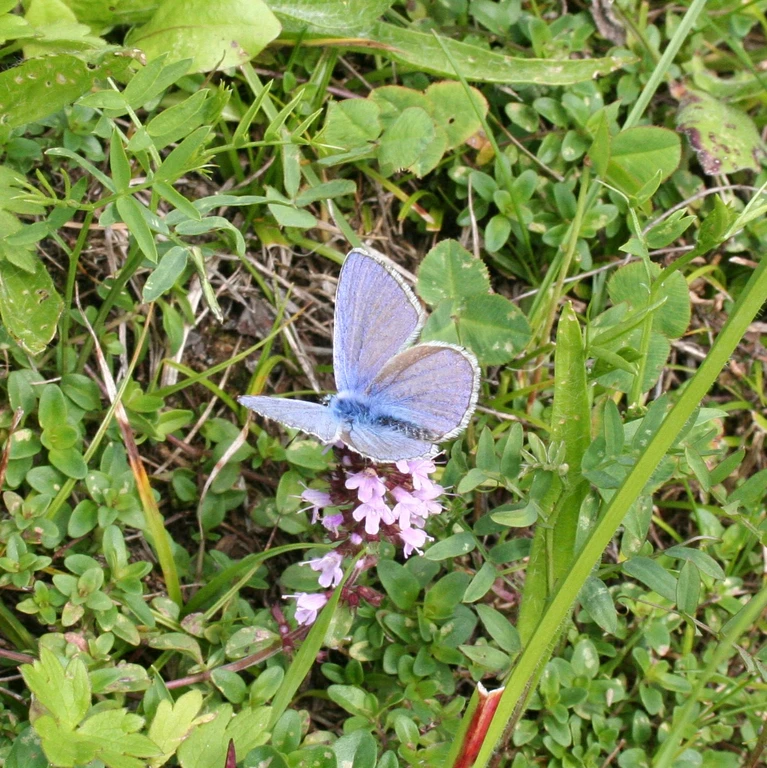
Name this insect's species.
Polyommatus icarus
